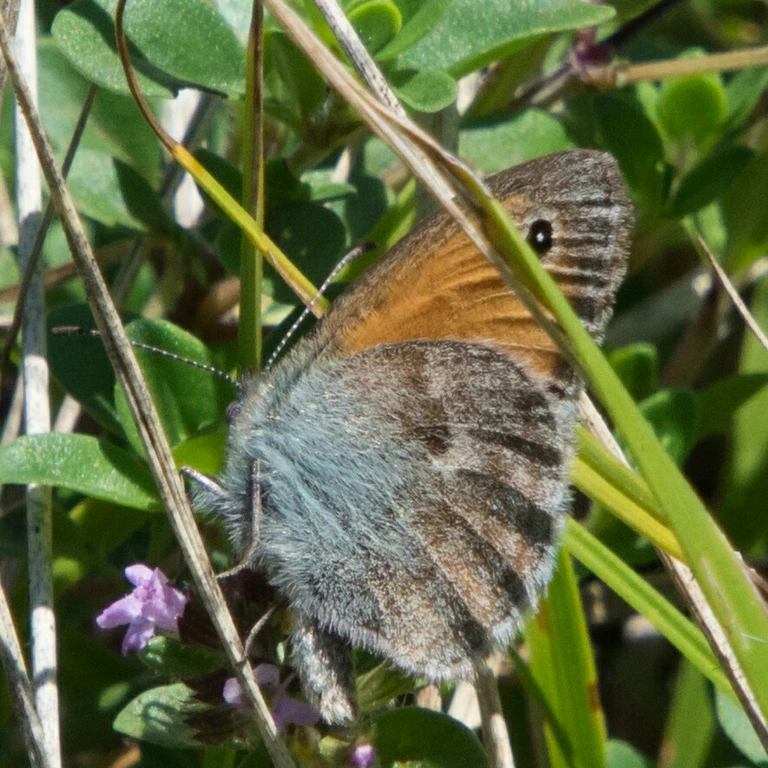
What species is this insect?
Coenonympha pamphilus
